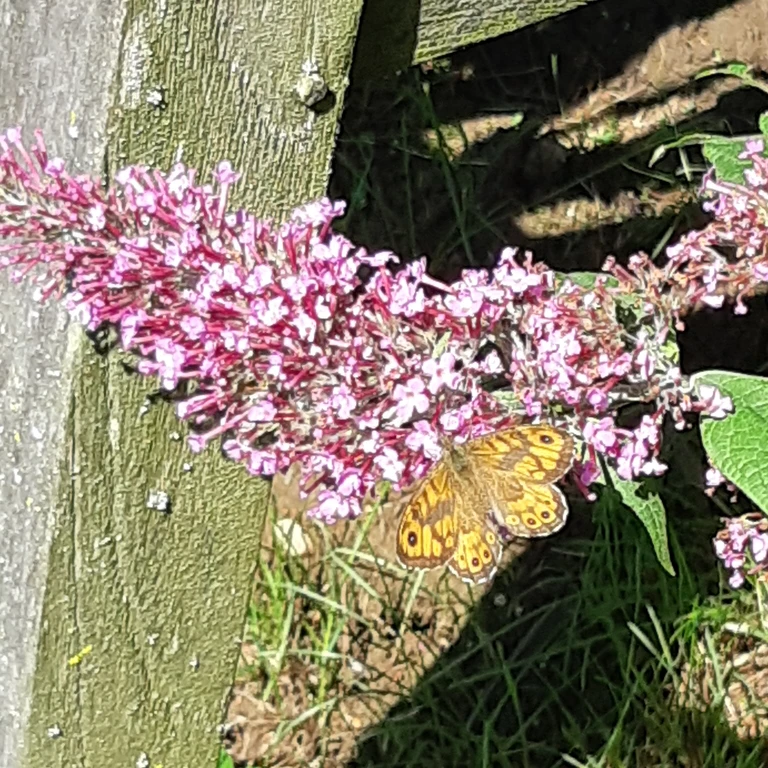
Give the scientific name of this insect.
Lasiommata megera (also Pararge megera)
